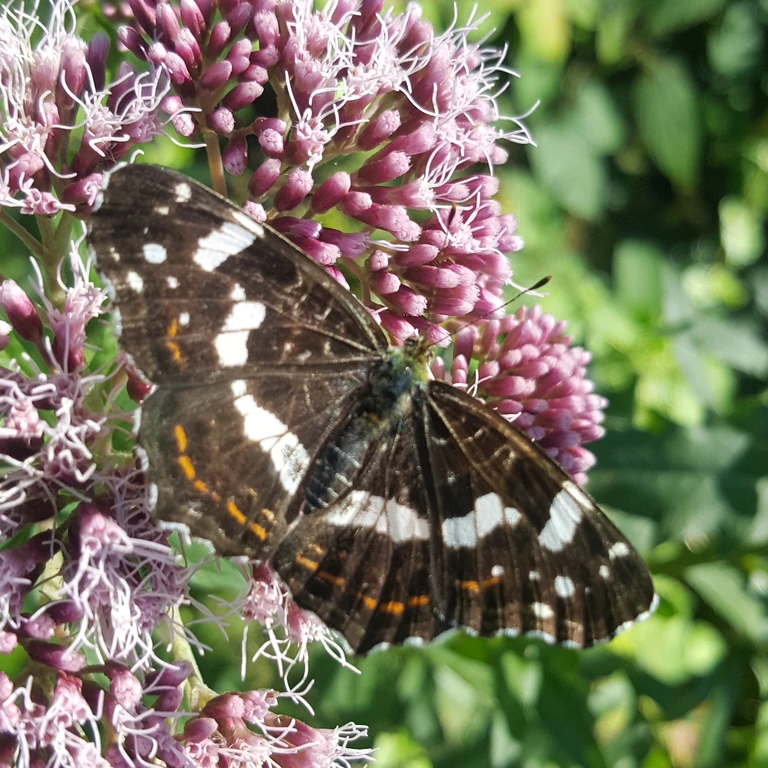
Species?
Araschnia levana
